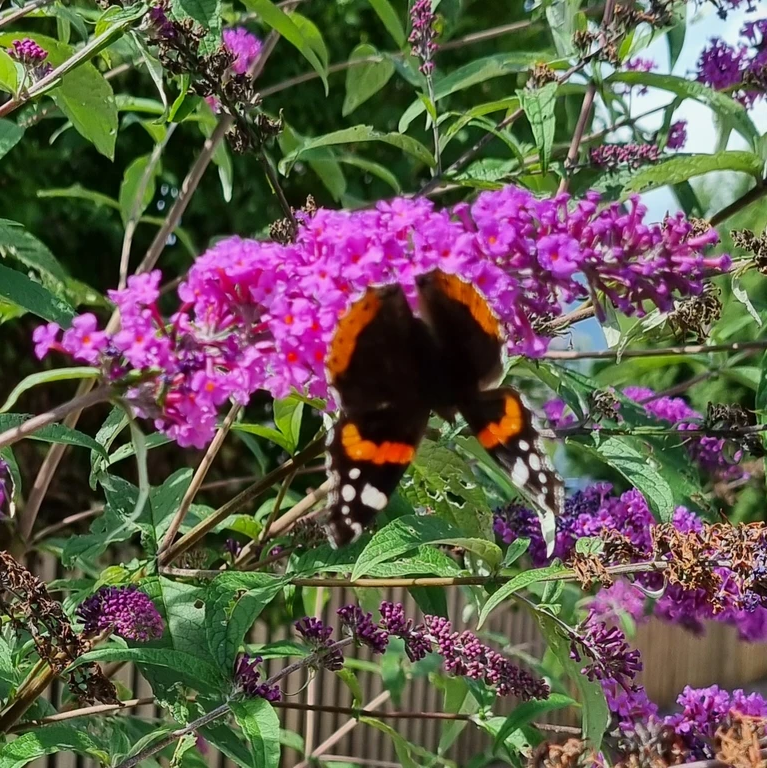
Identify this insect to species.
Vanessa atalanta
